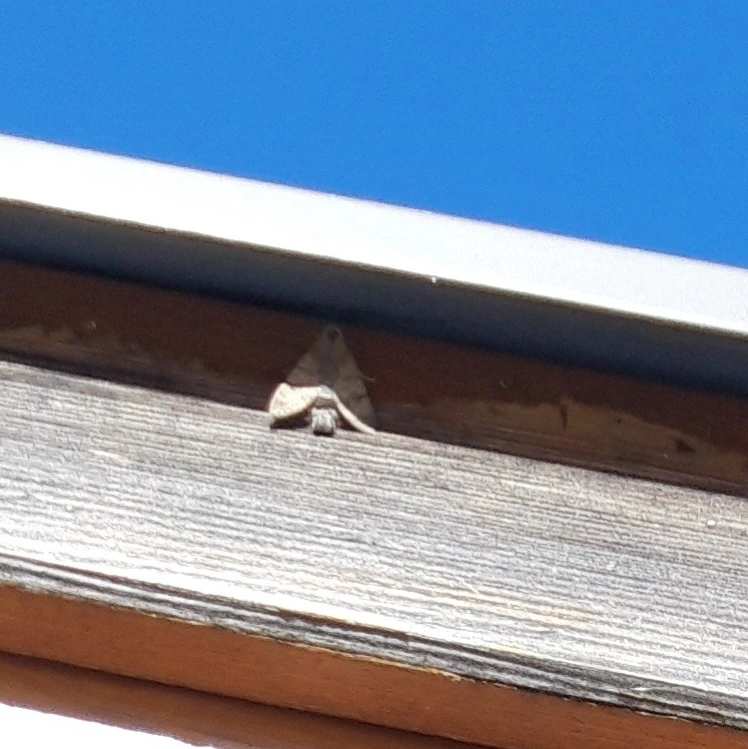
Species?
Macroglossum stellatarum
